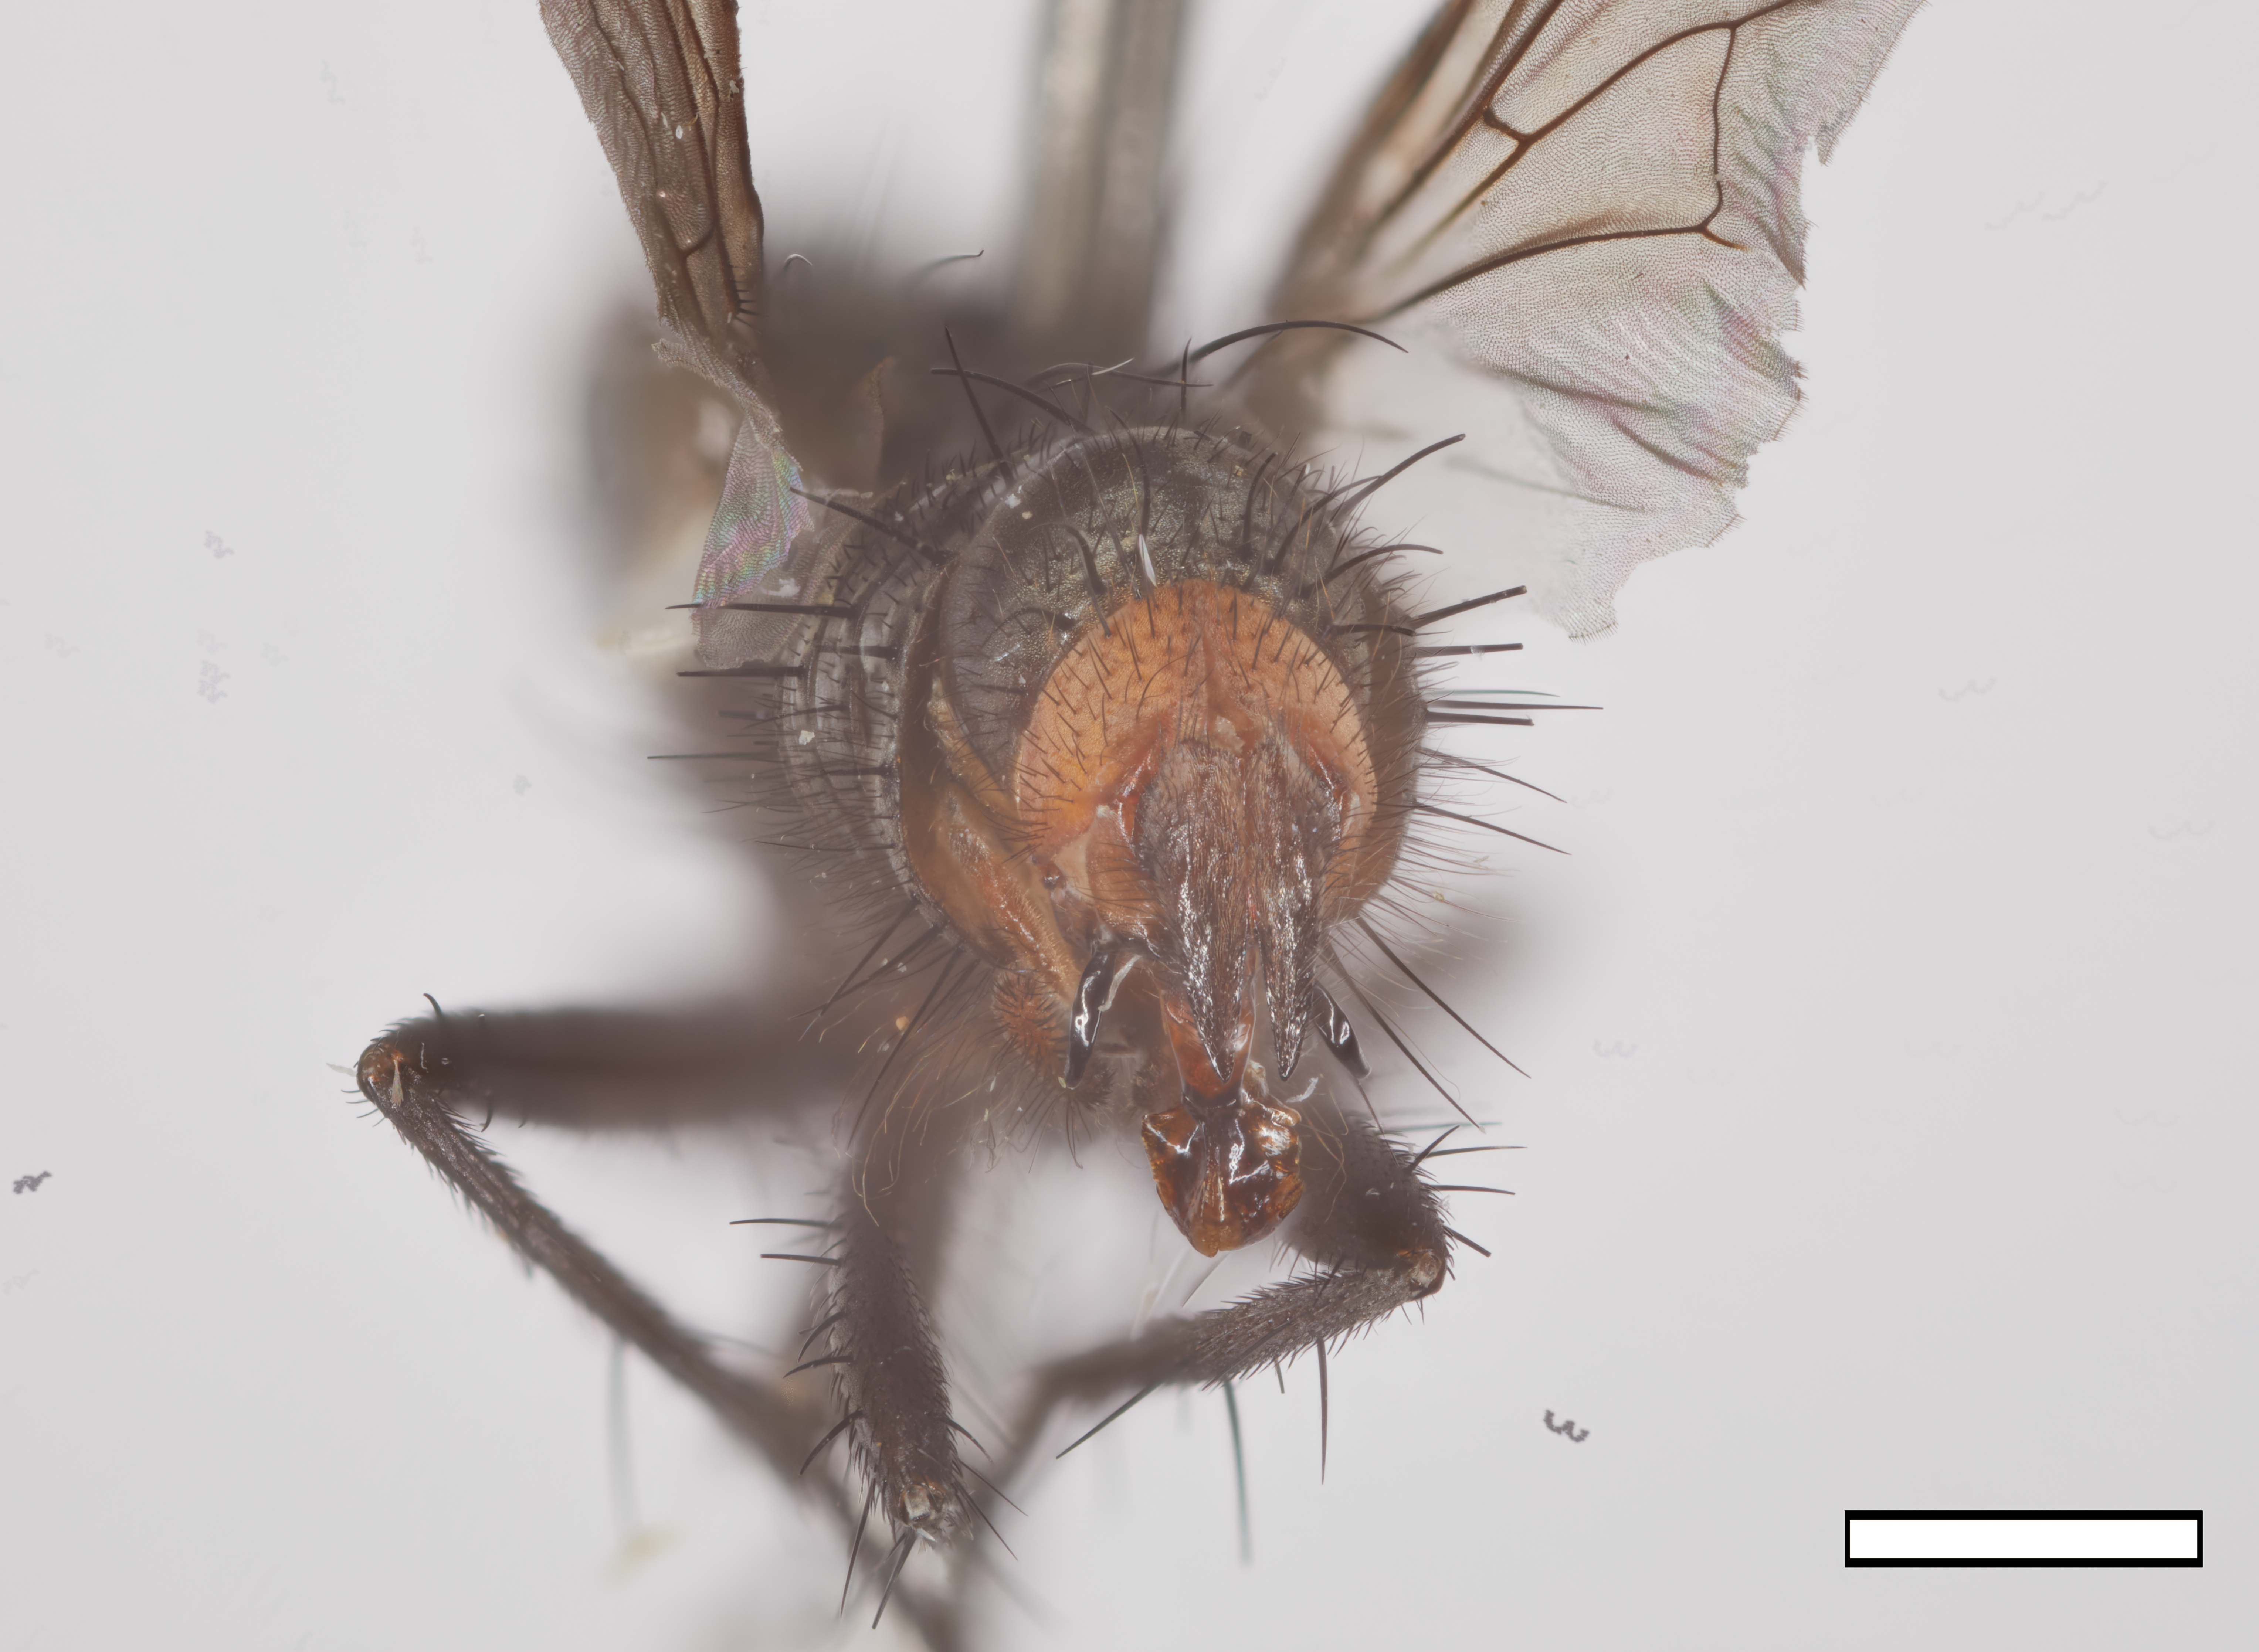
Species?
Microcerella adelphe
